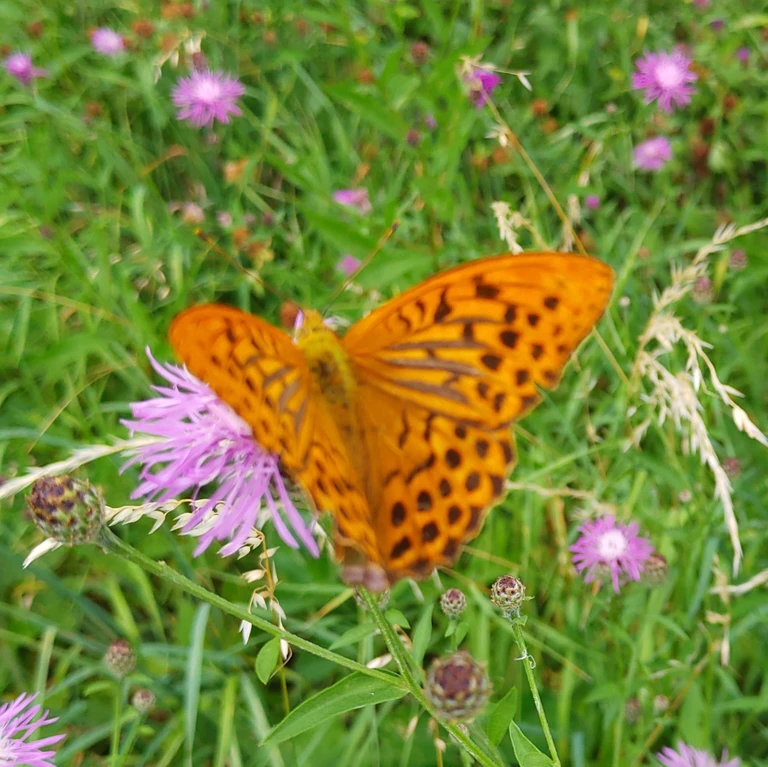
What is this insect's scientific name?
Argynnis paphia
